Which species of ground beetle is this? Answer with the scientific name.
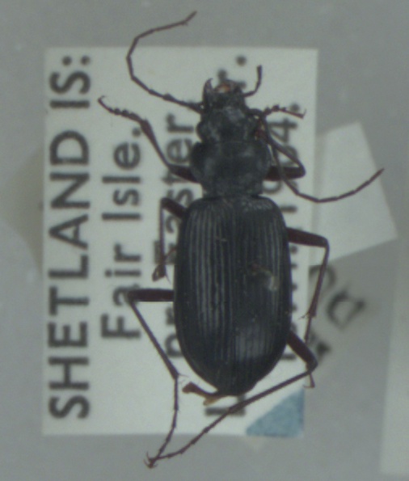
Nebria rufescens
